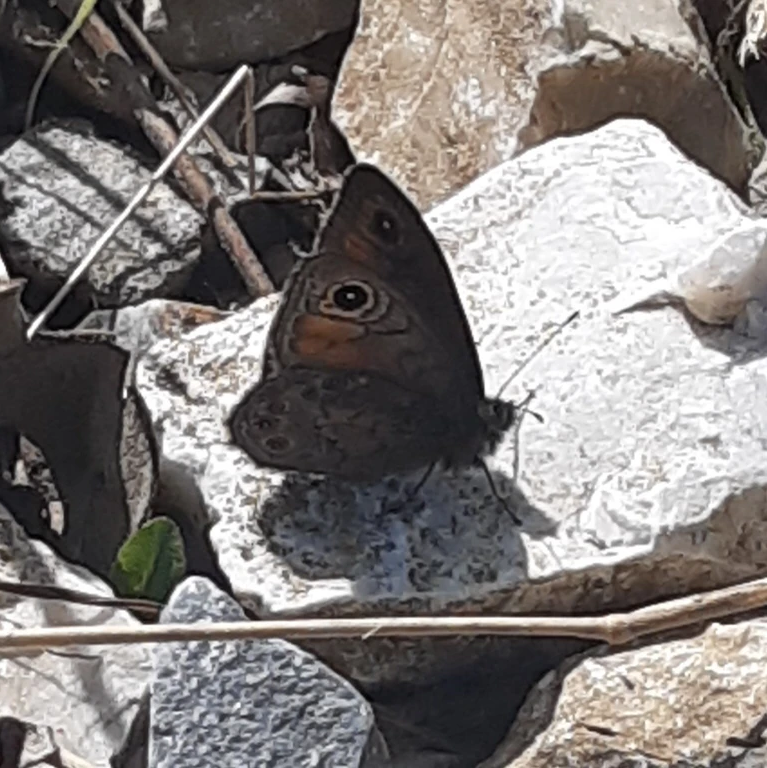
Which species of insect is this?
Lasiommata petropolitana (also Pararge petropolitana)
